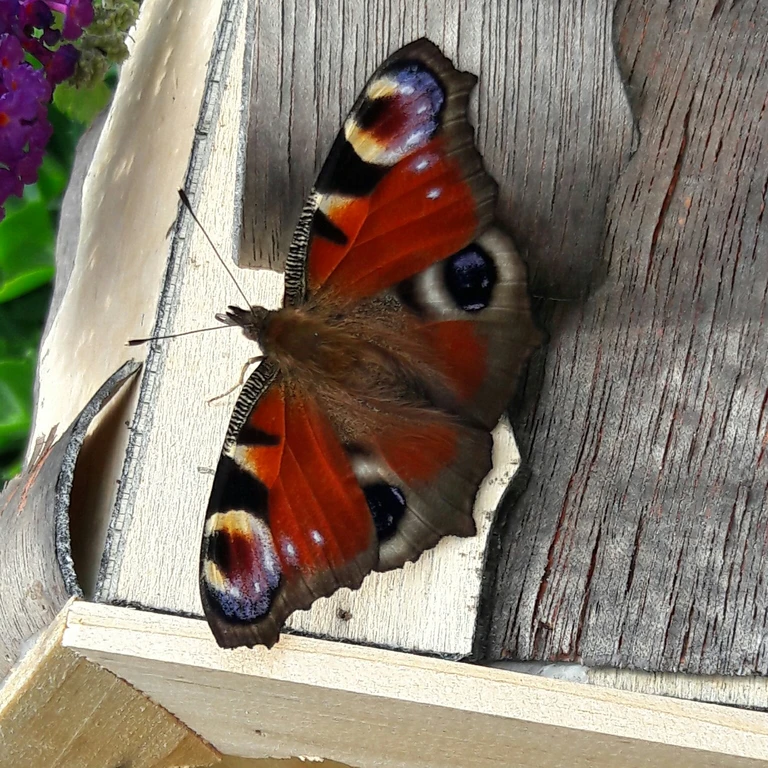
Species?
Aglais io
